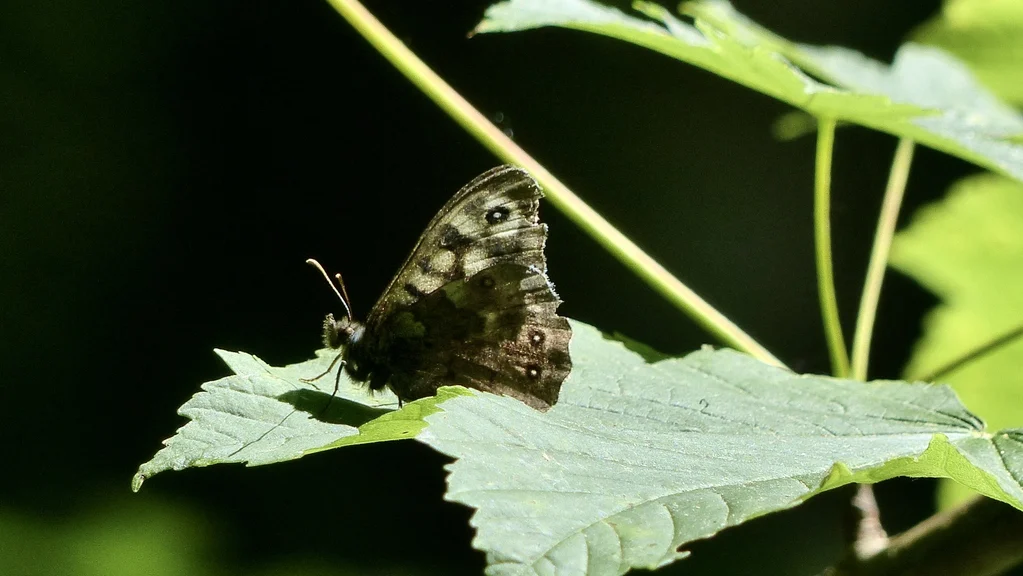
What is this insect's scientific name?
Pararge aegeria
